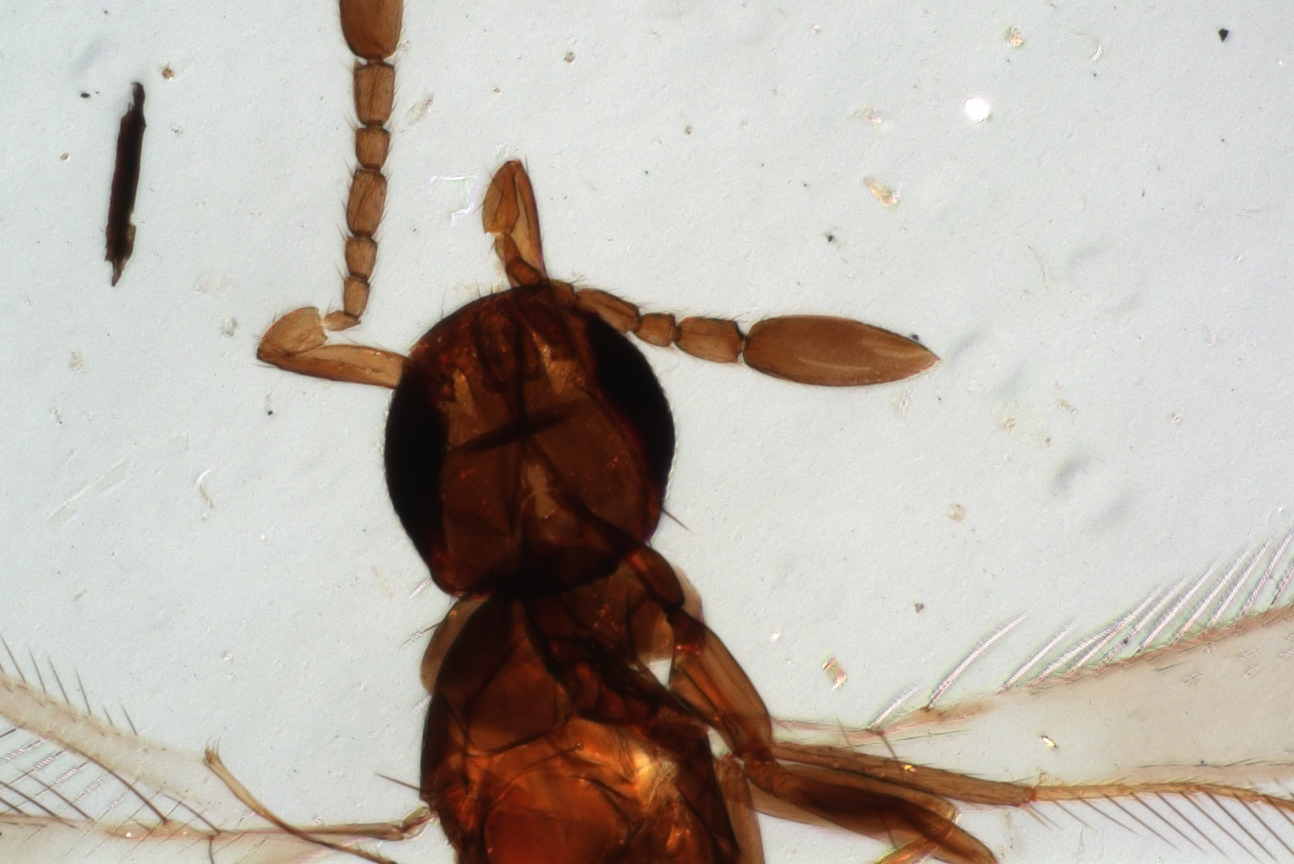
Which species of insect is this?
Erythmelus nanus
